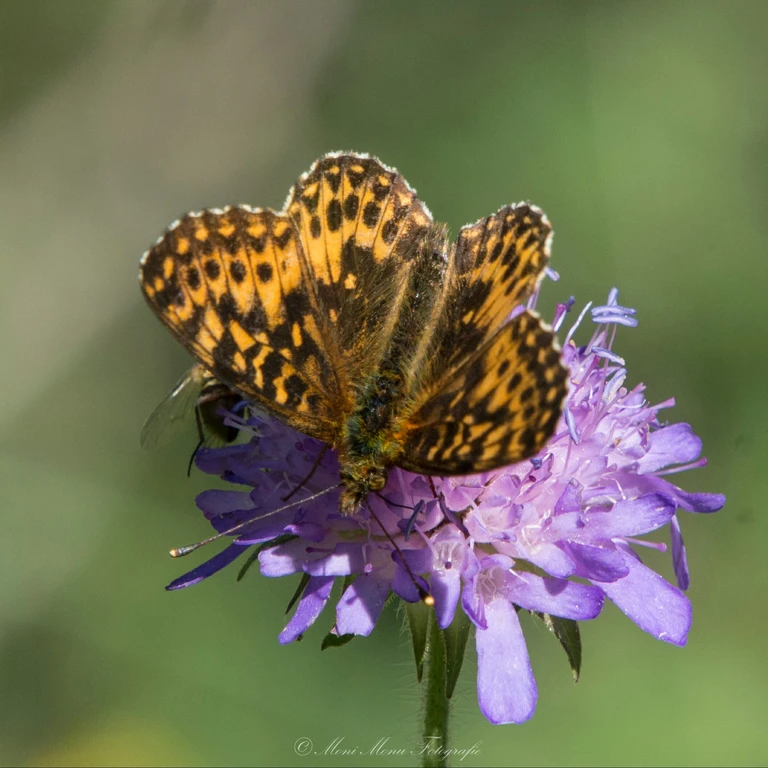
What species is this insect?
Boloria titania
